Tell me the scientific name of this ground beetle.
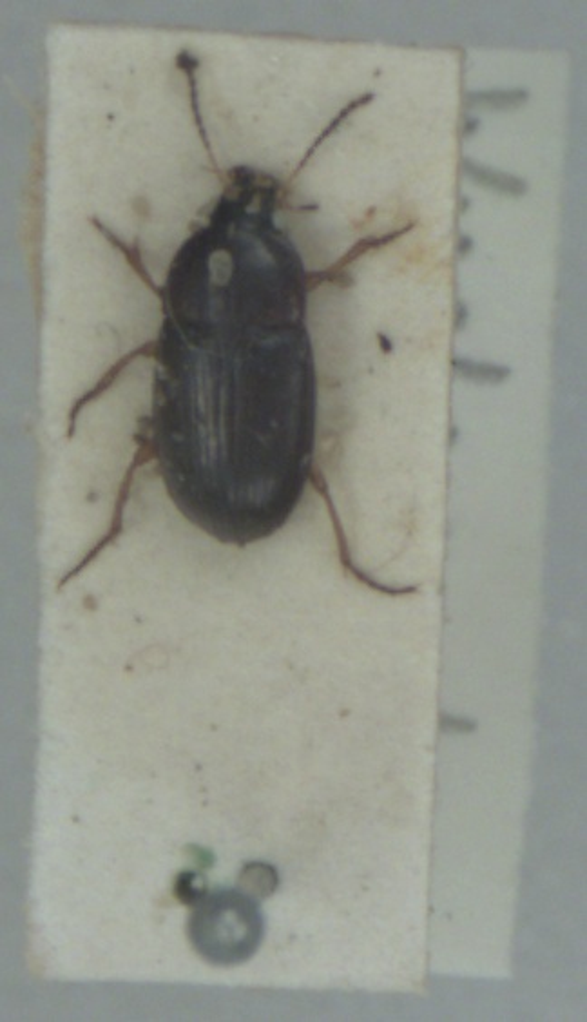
Amara lucida
